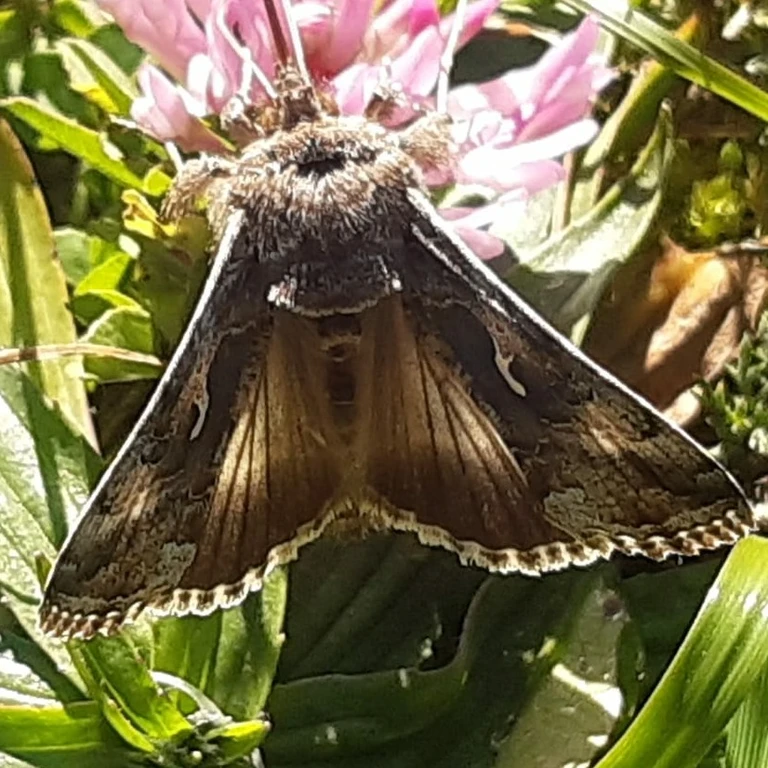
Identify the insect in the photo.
Autographa gamma
